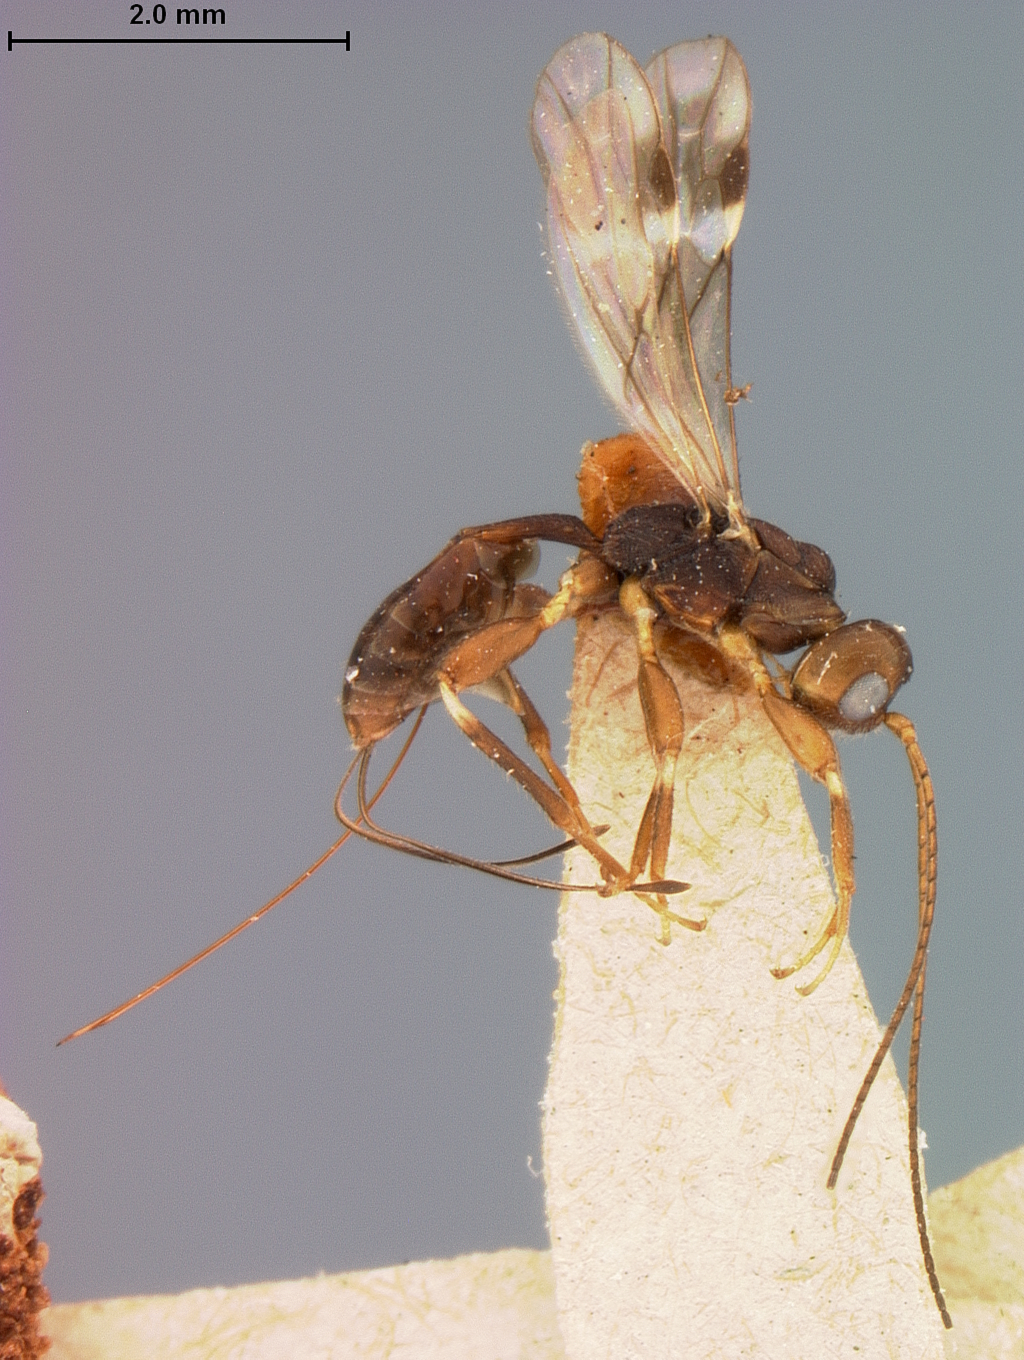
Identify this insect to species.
Spathius unifasciatus
